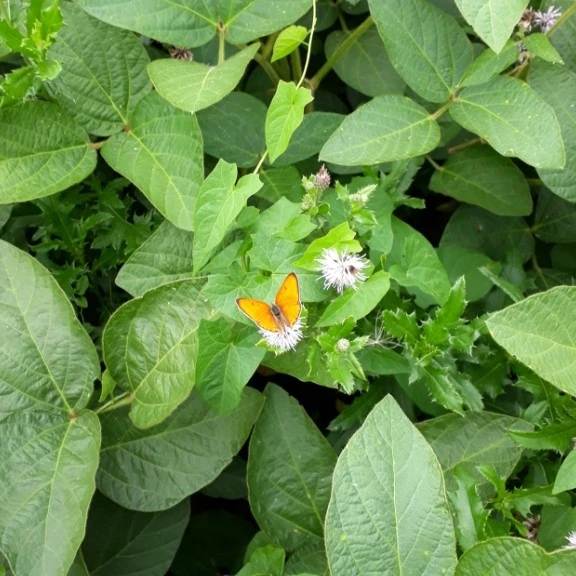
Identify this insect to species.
Lycaena dispar
